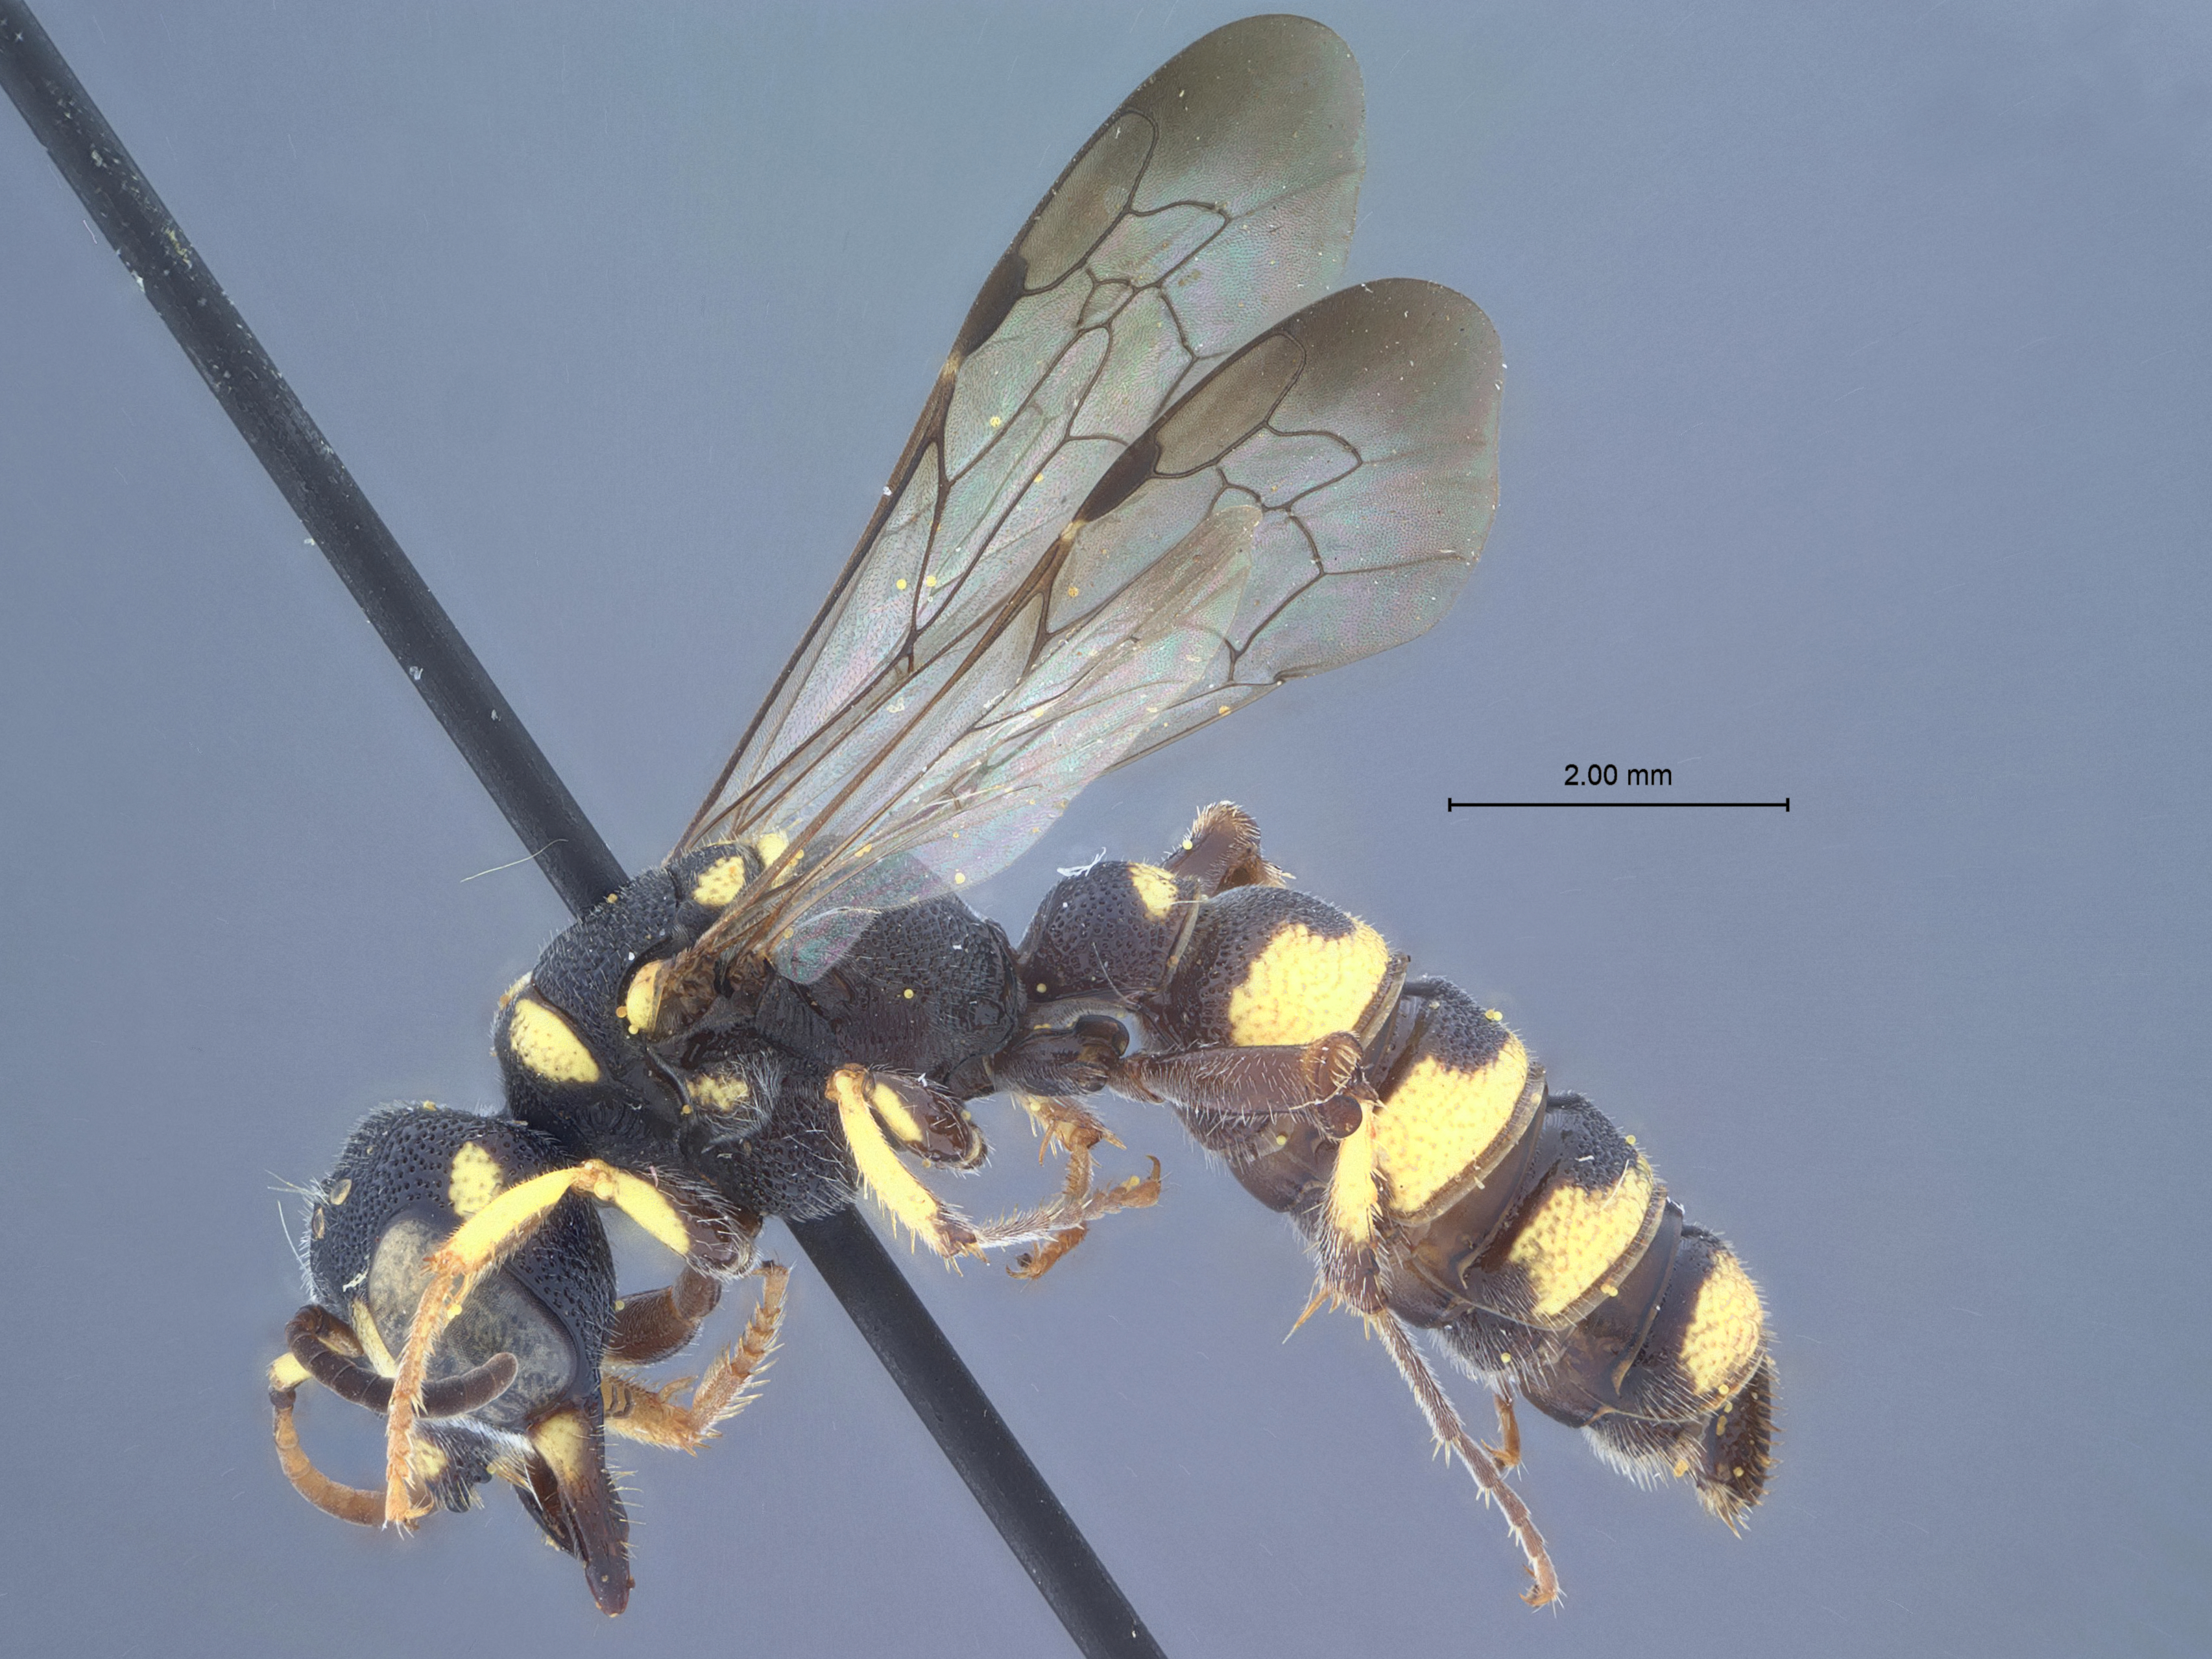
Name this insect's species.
Cerceris krombeini
